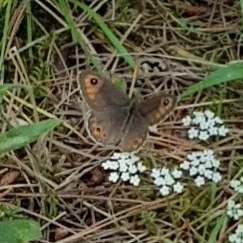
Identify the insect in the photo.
Lasiommata maera (also Pararge maera)
